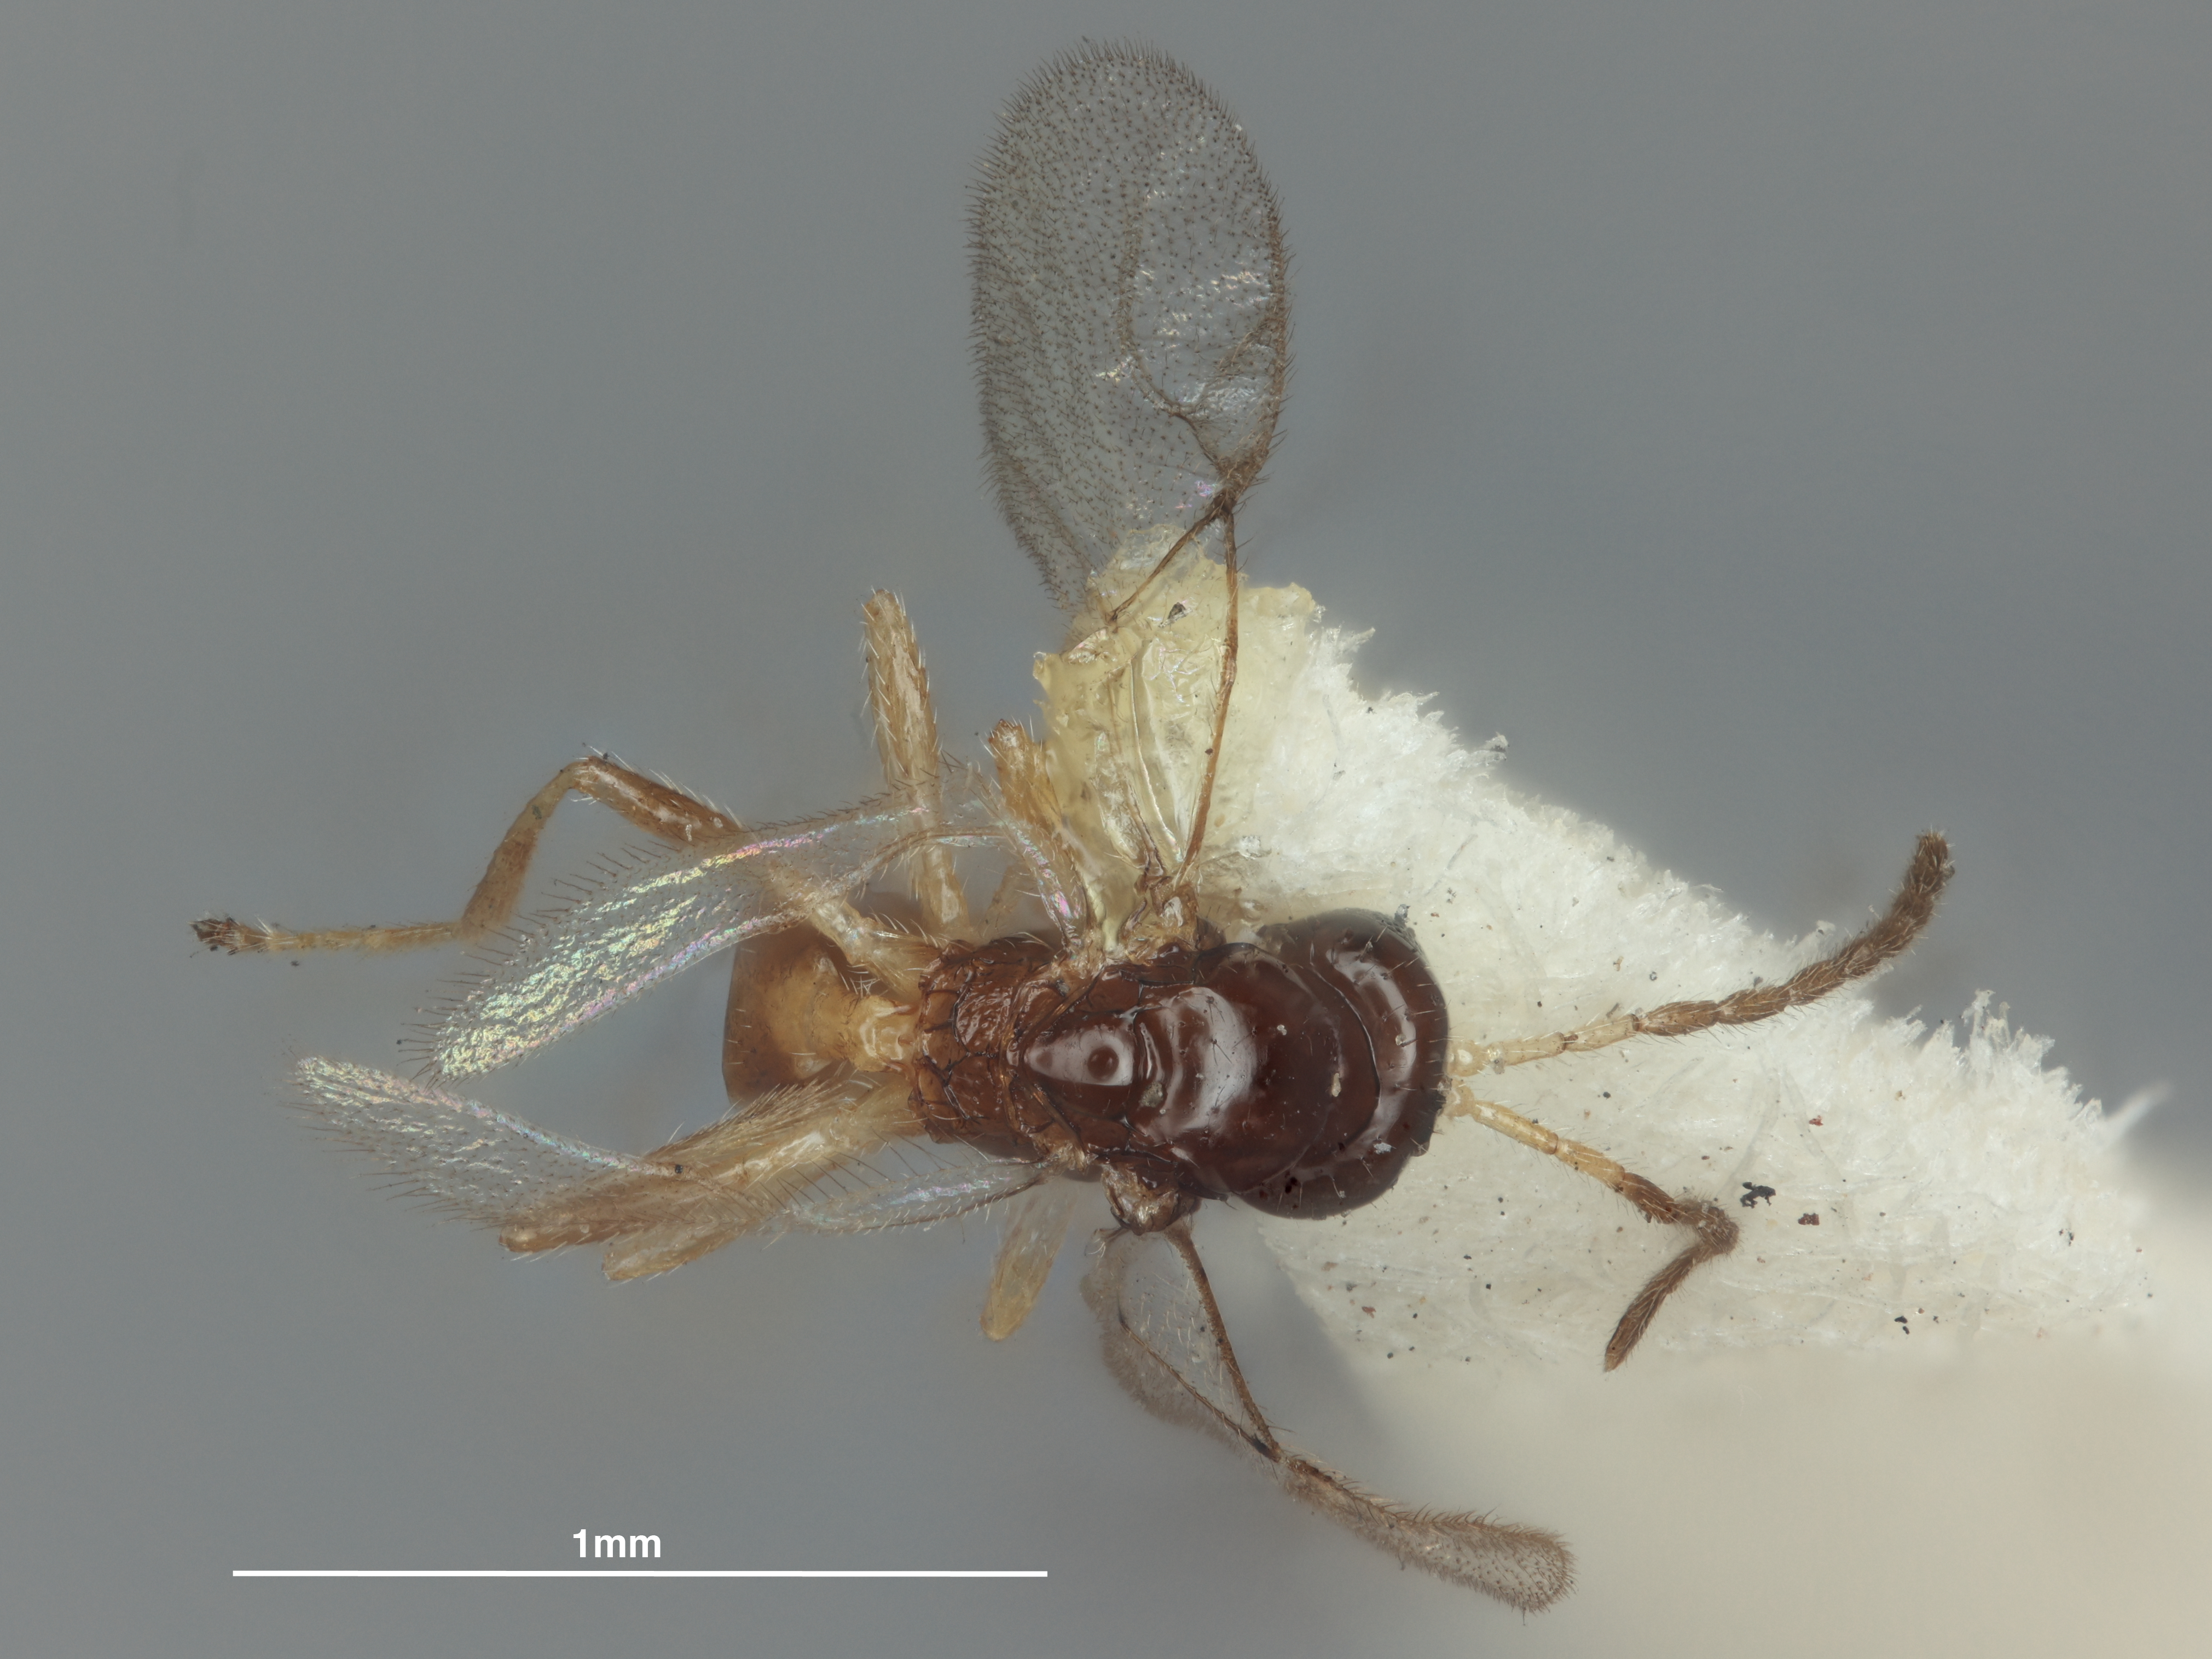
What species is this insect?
Trioxys ameraceris
